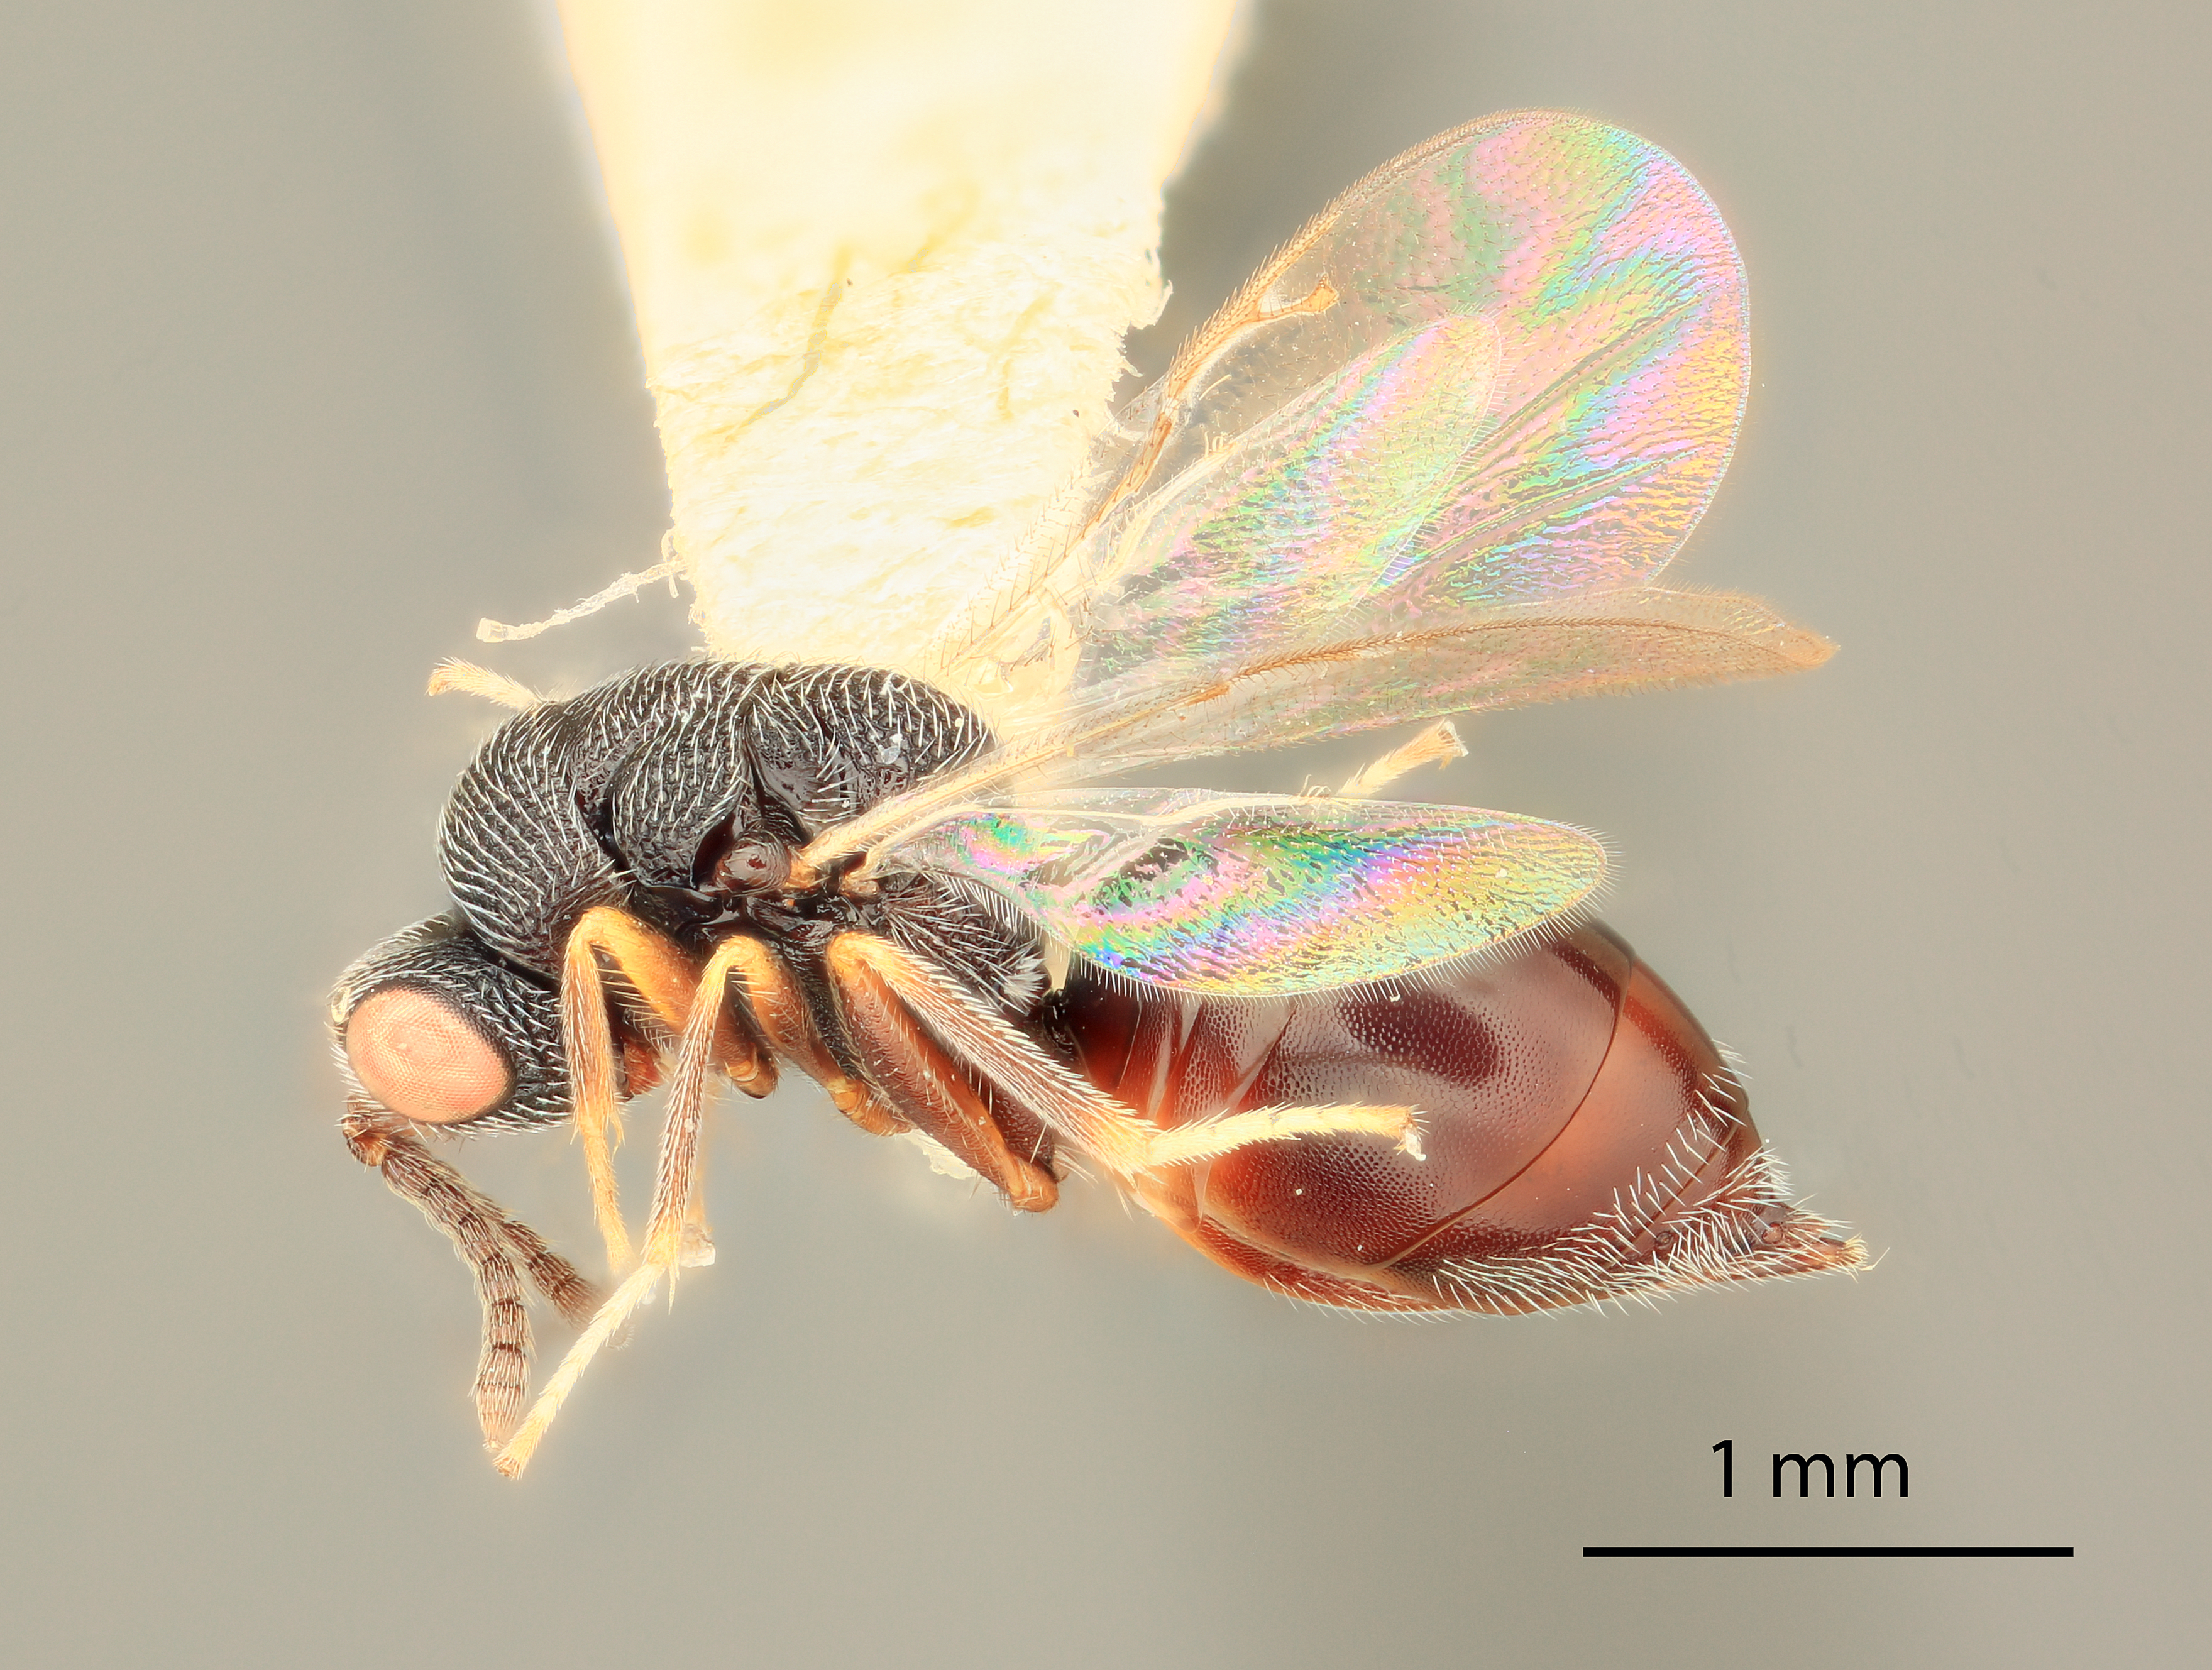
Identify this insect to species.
Eurytoma scabriterga
